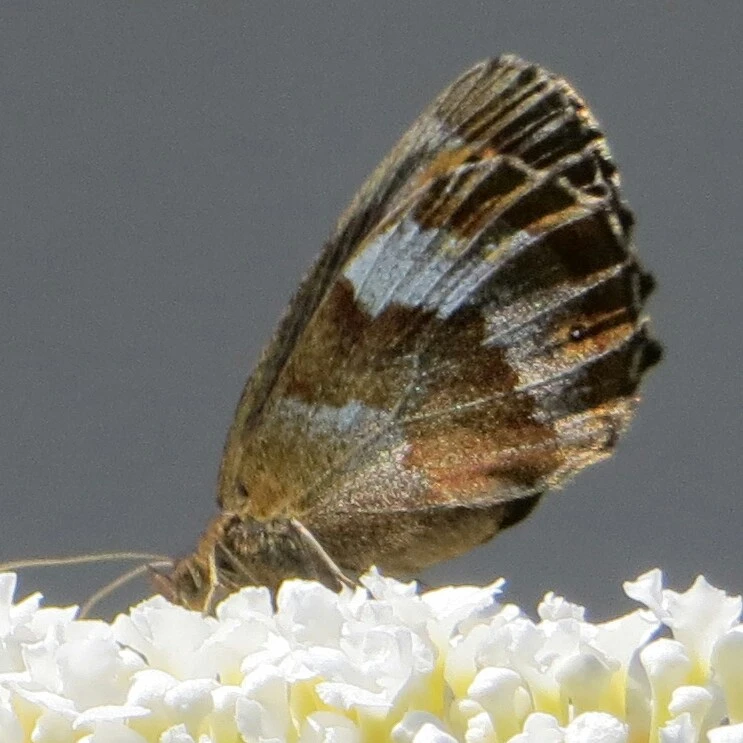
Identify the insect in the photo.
Erebia aethiops
